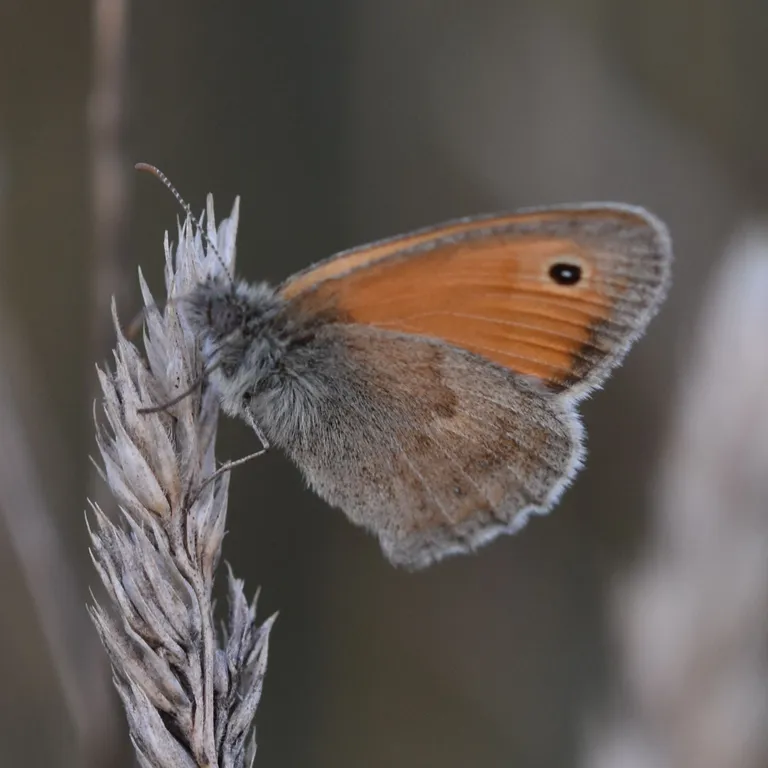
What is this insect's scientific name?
Coenonympha pamphilus
